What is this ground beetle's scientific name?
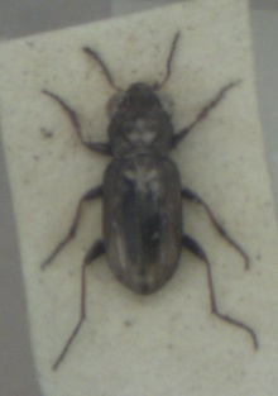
Notiophilus biguttatus
